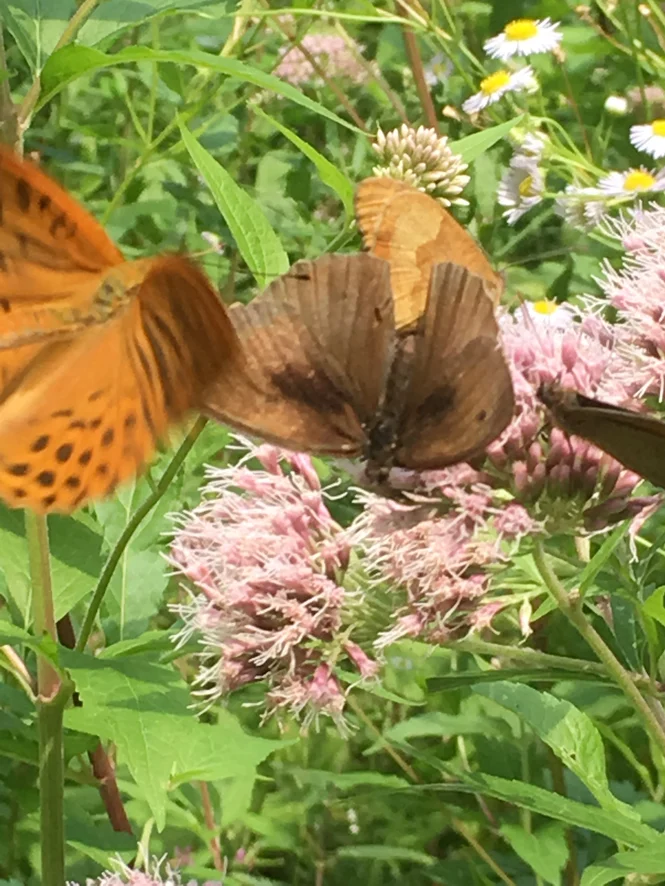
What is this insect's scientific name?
Argynnis paphia
